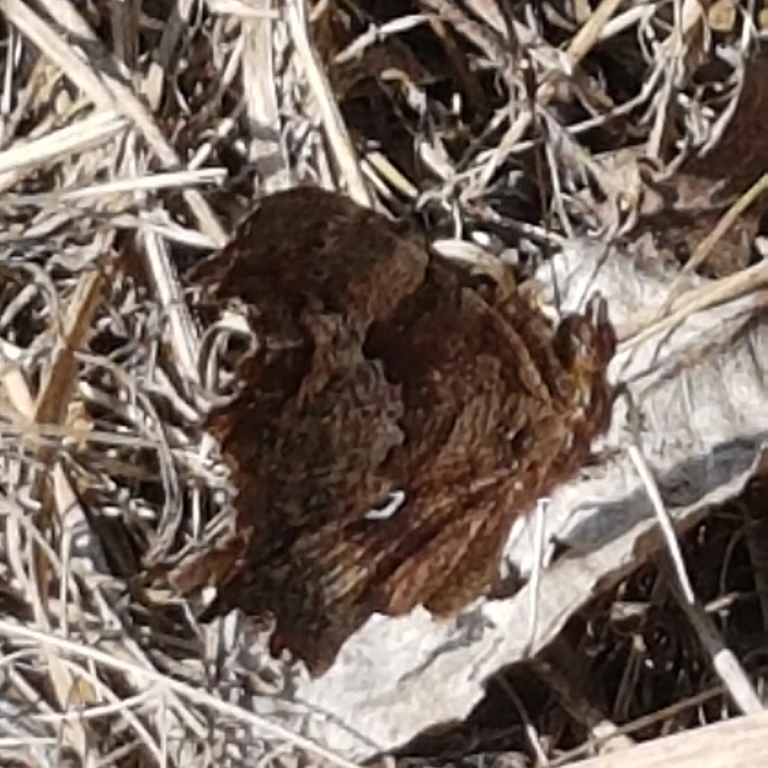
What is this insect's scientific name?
Polygonia c-album
